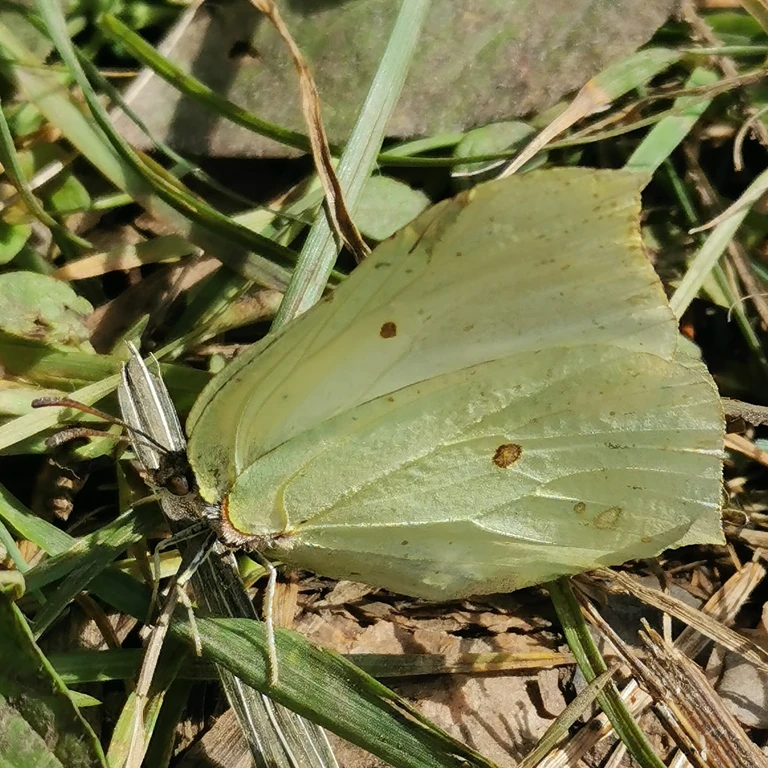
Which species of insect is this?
Gonepteryx rhamni
